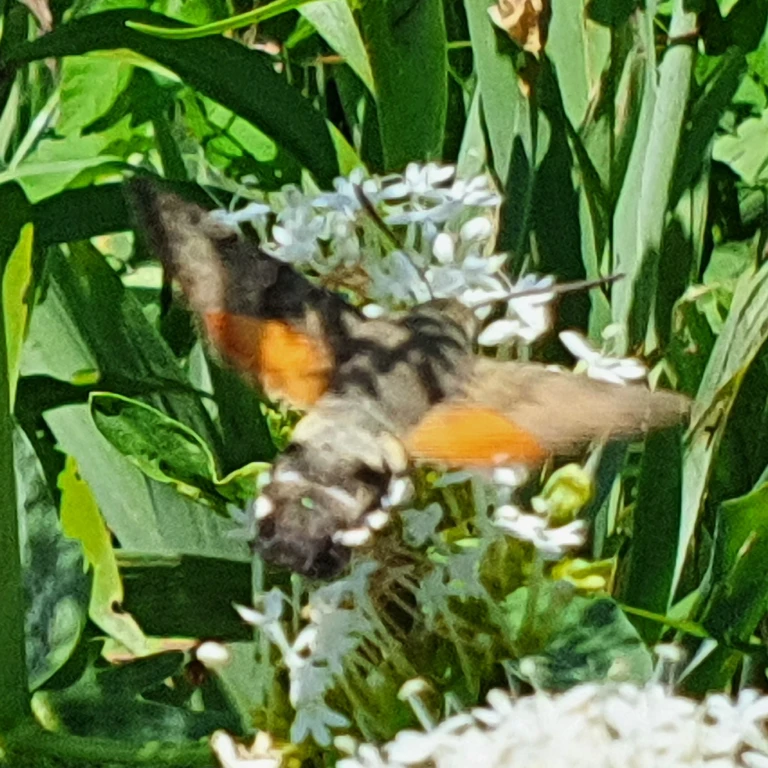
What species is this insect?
Macroglossum stellatarum
